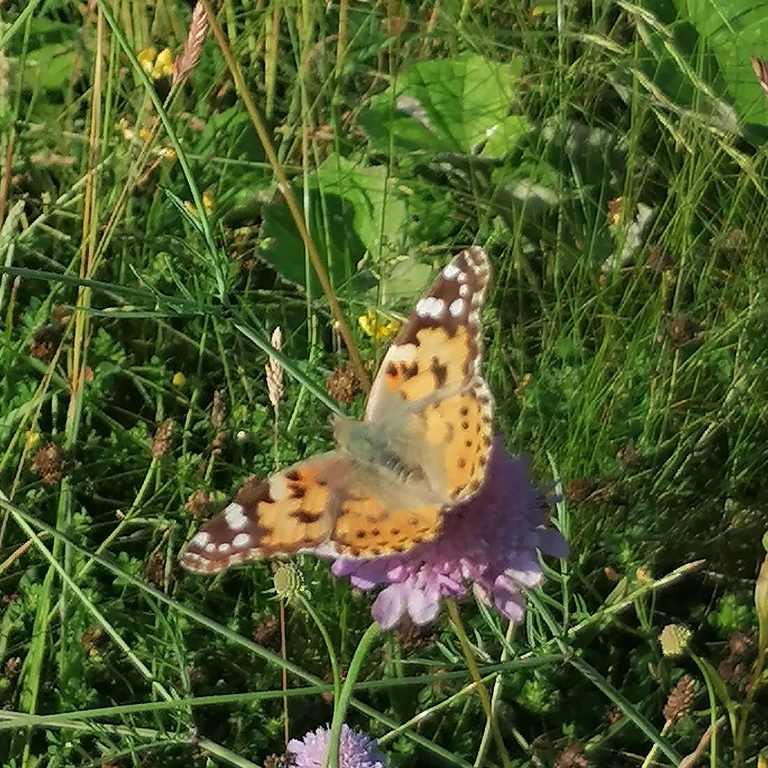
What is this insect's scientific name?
Vanessa cardui
